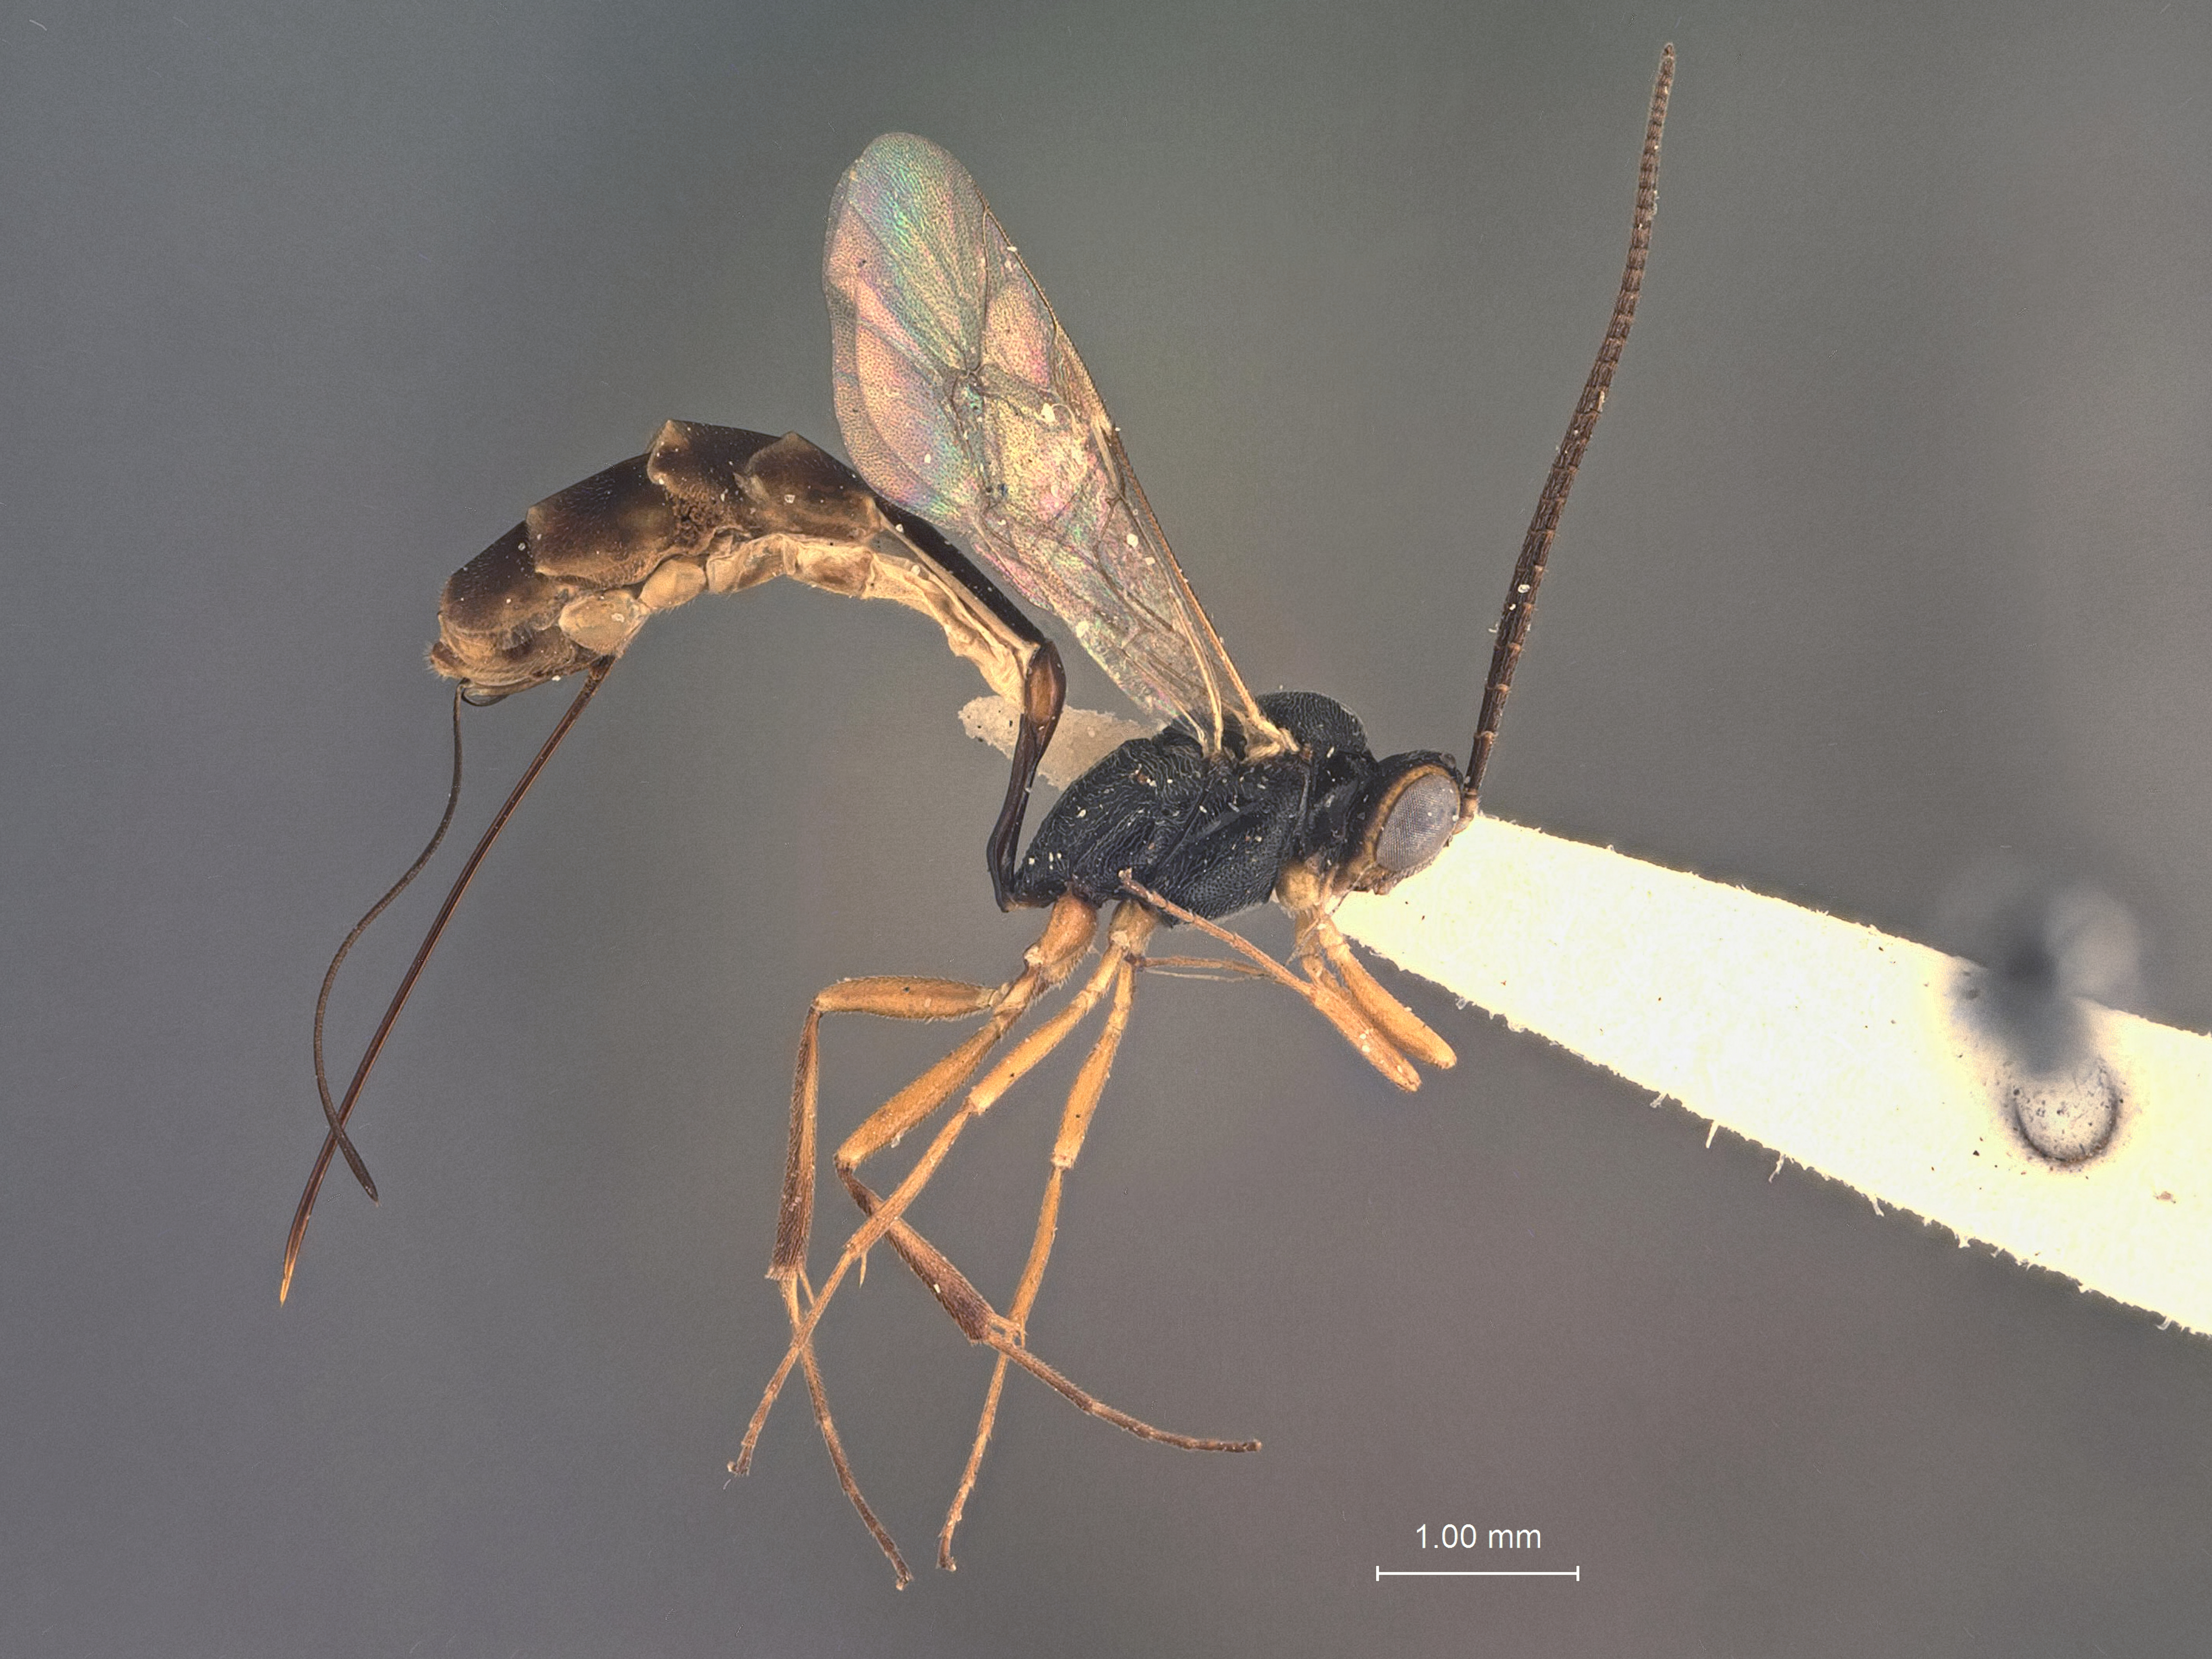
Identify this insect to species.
Cremastus rhyacioniae
